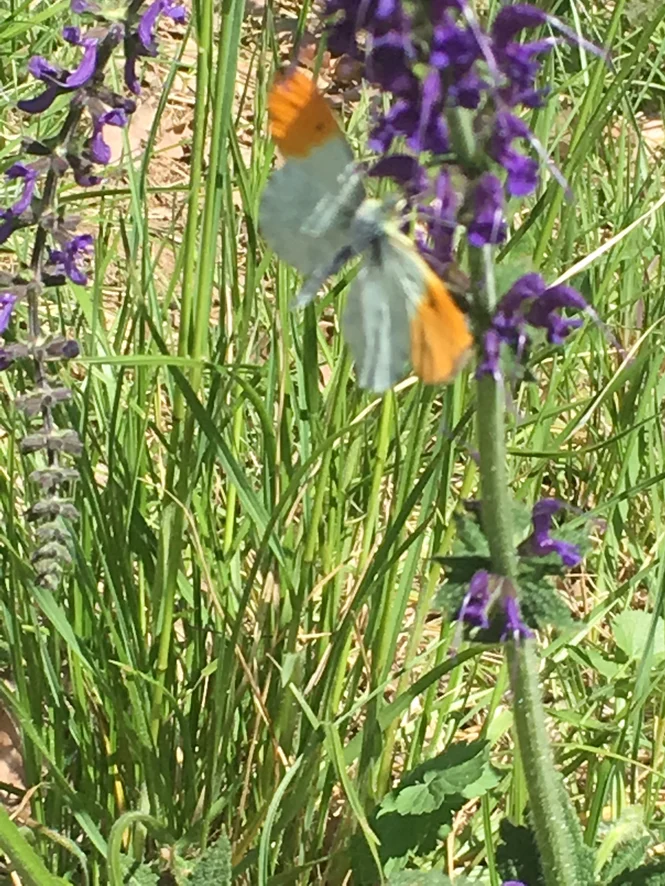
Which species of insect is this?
Anthocharis cardamines
